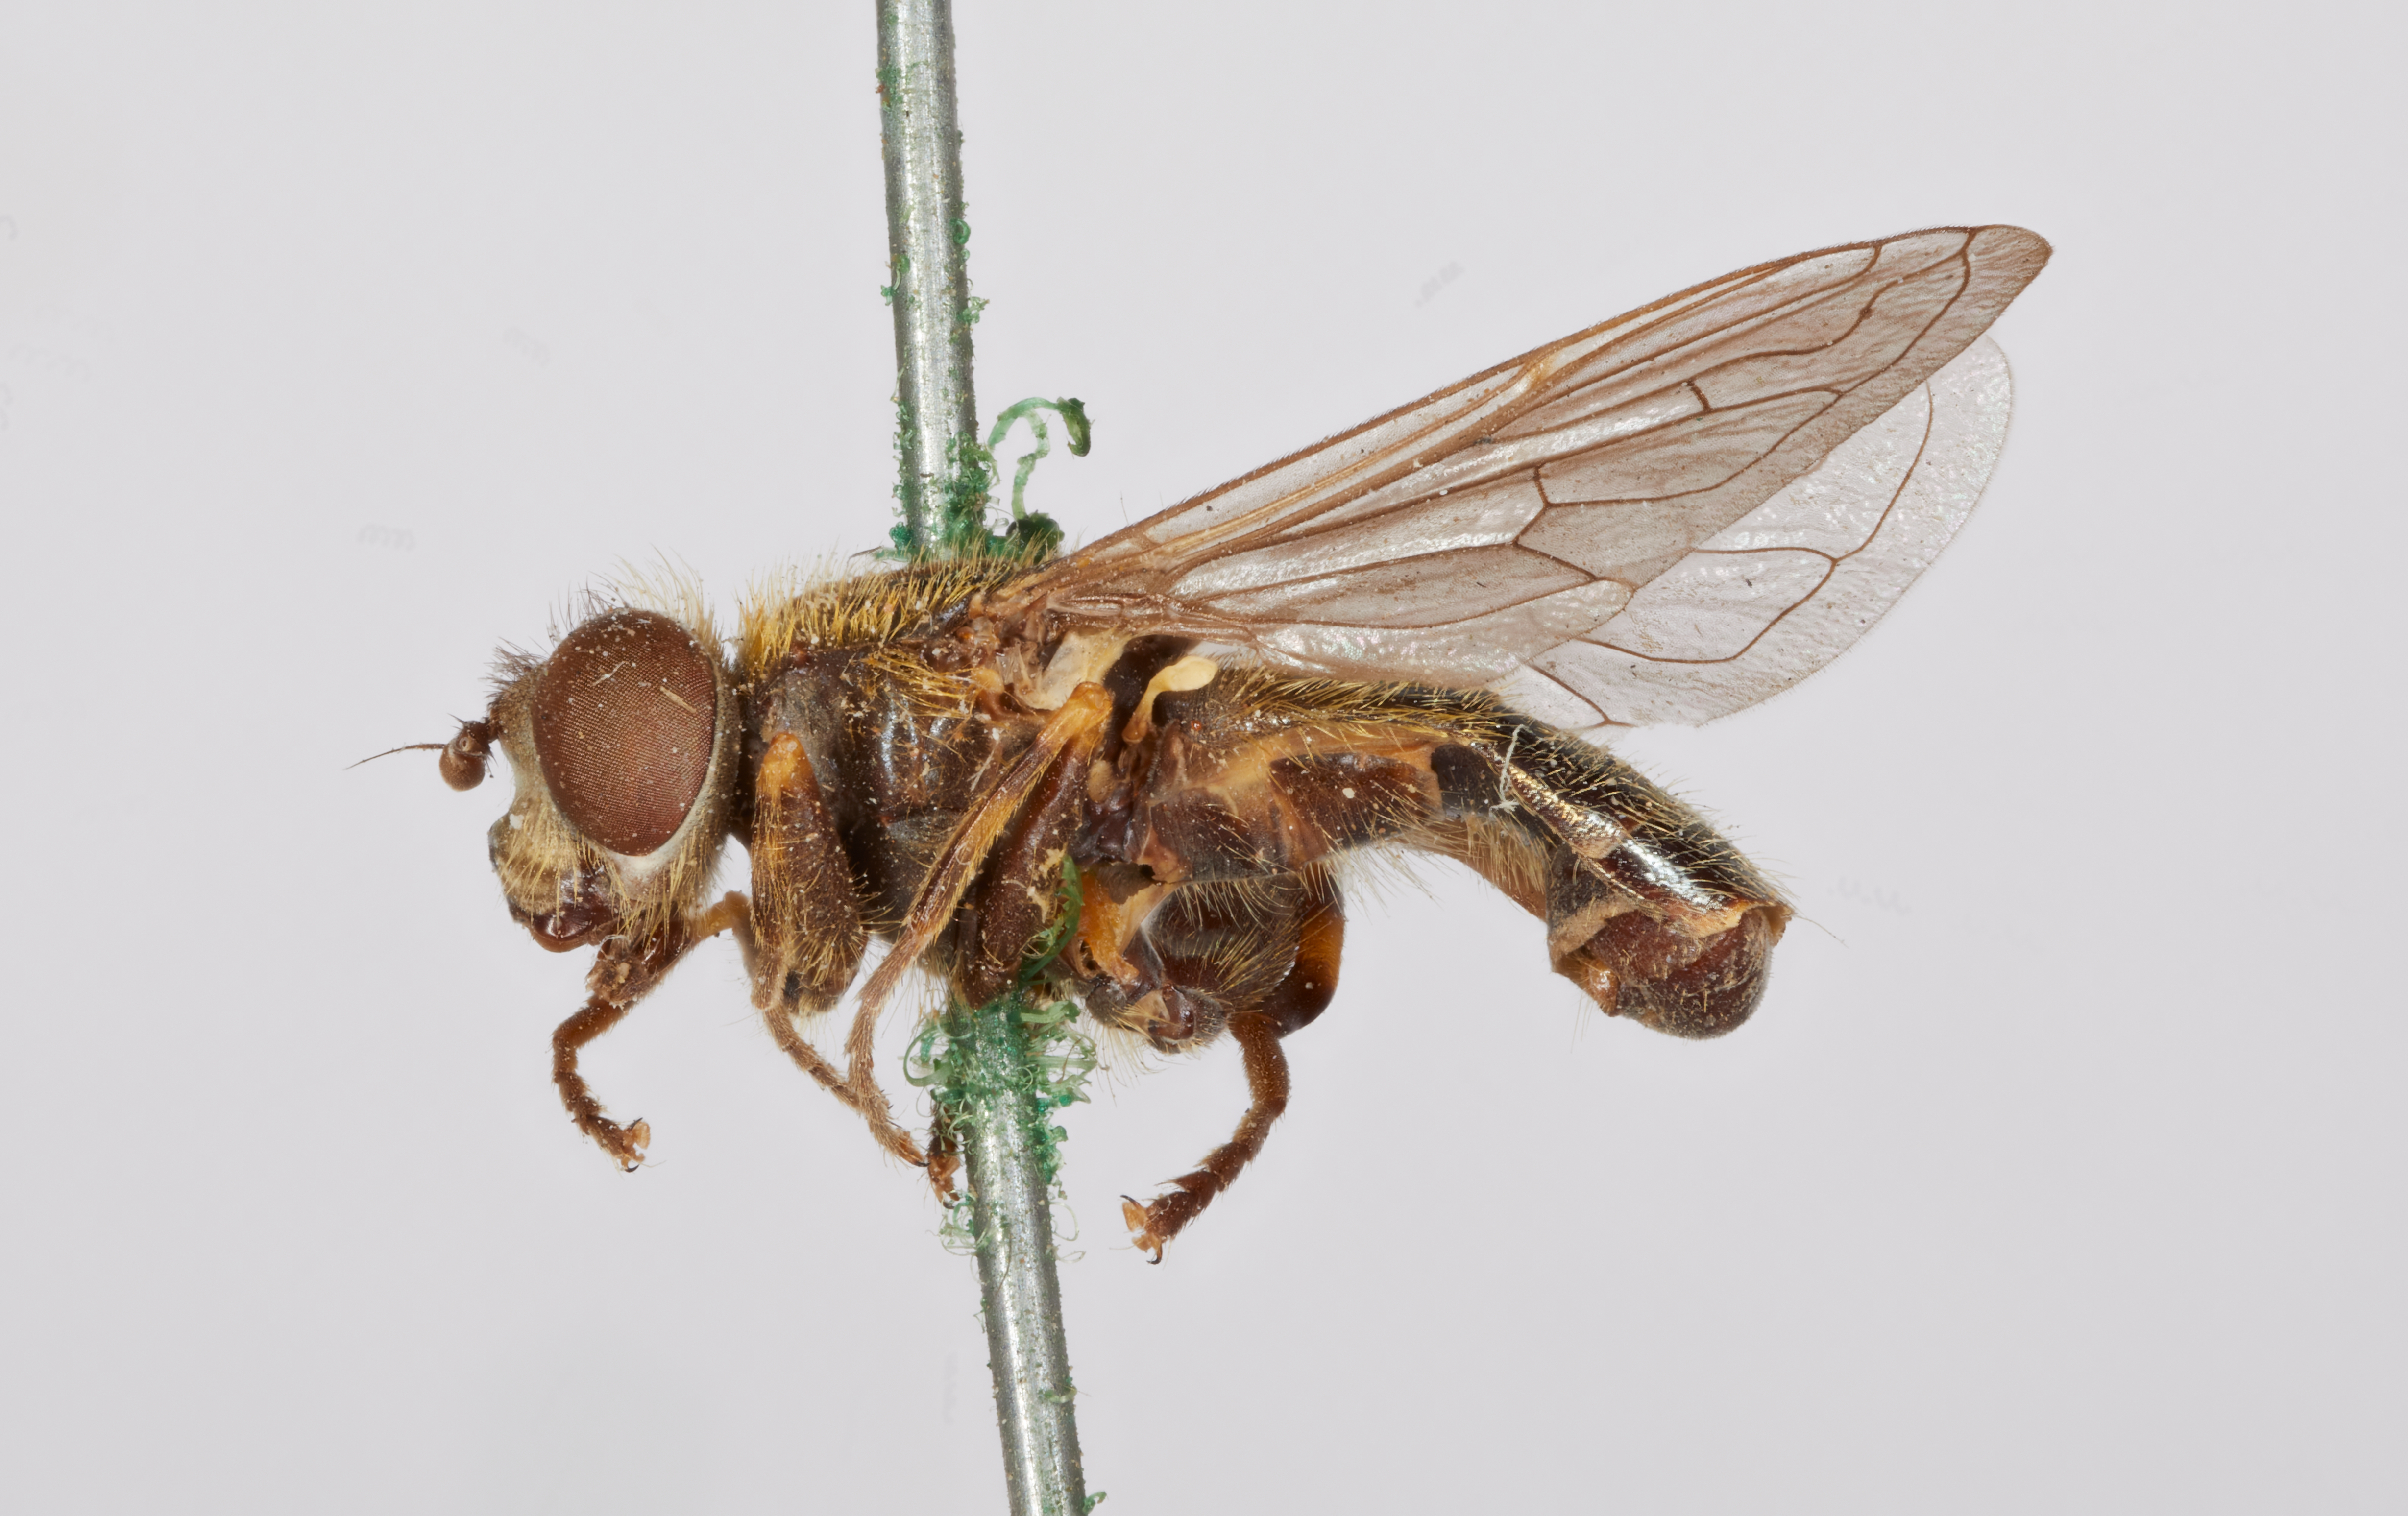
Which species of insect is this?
Helophilus modestus
